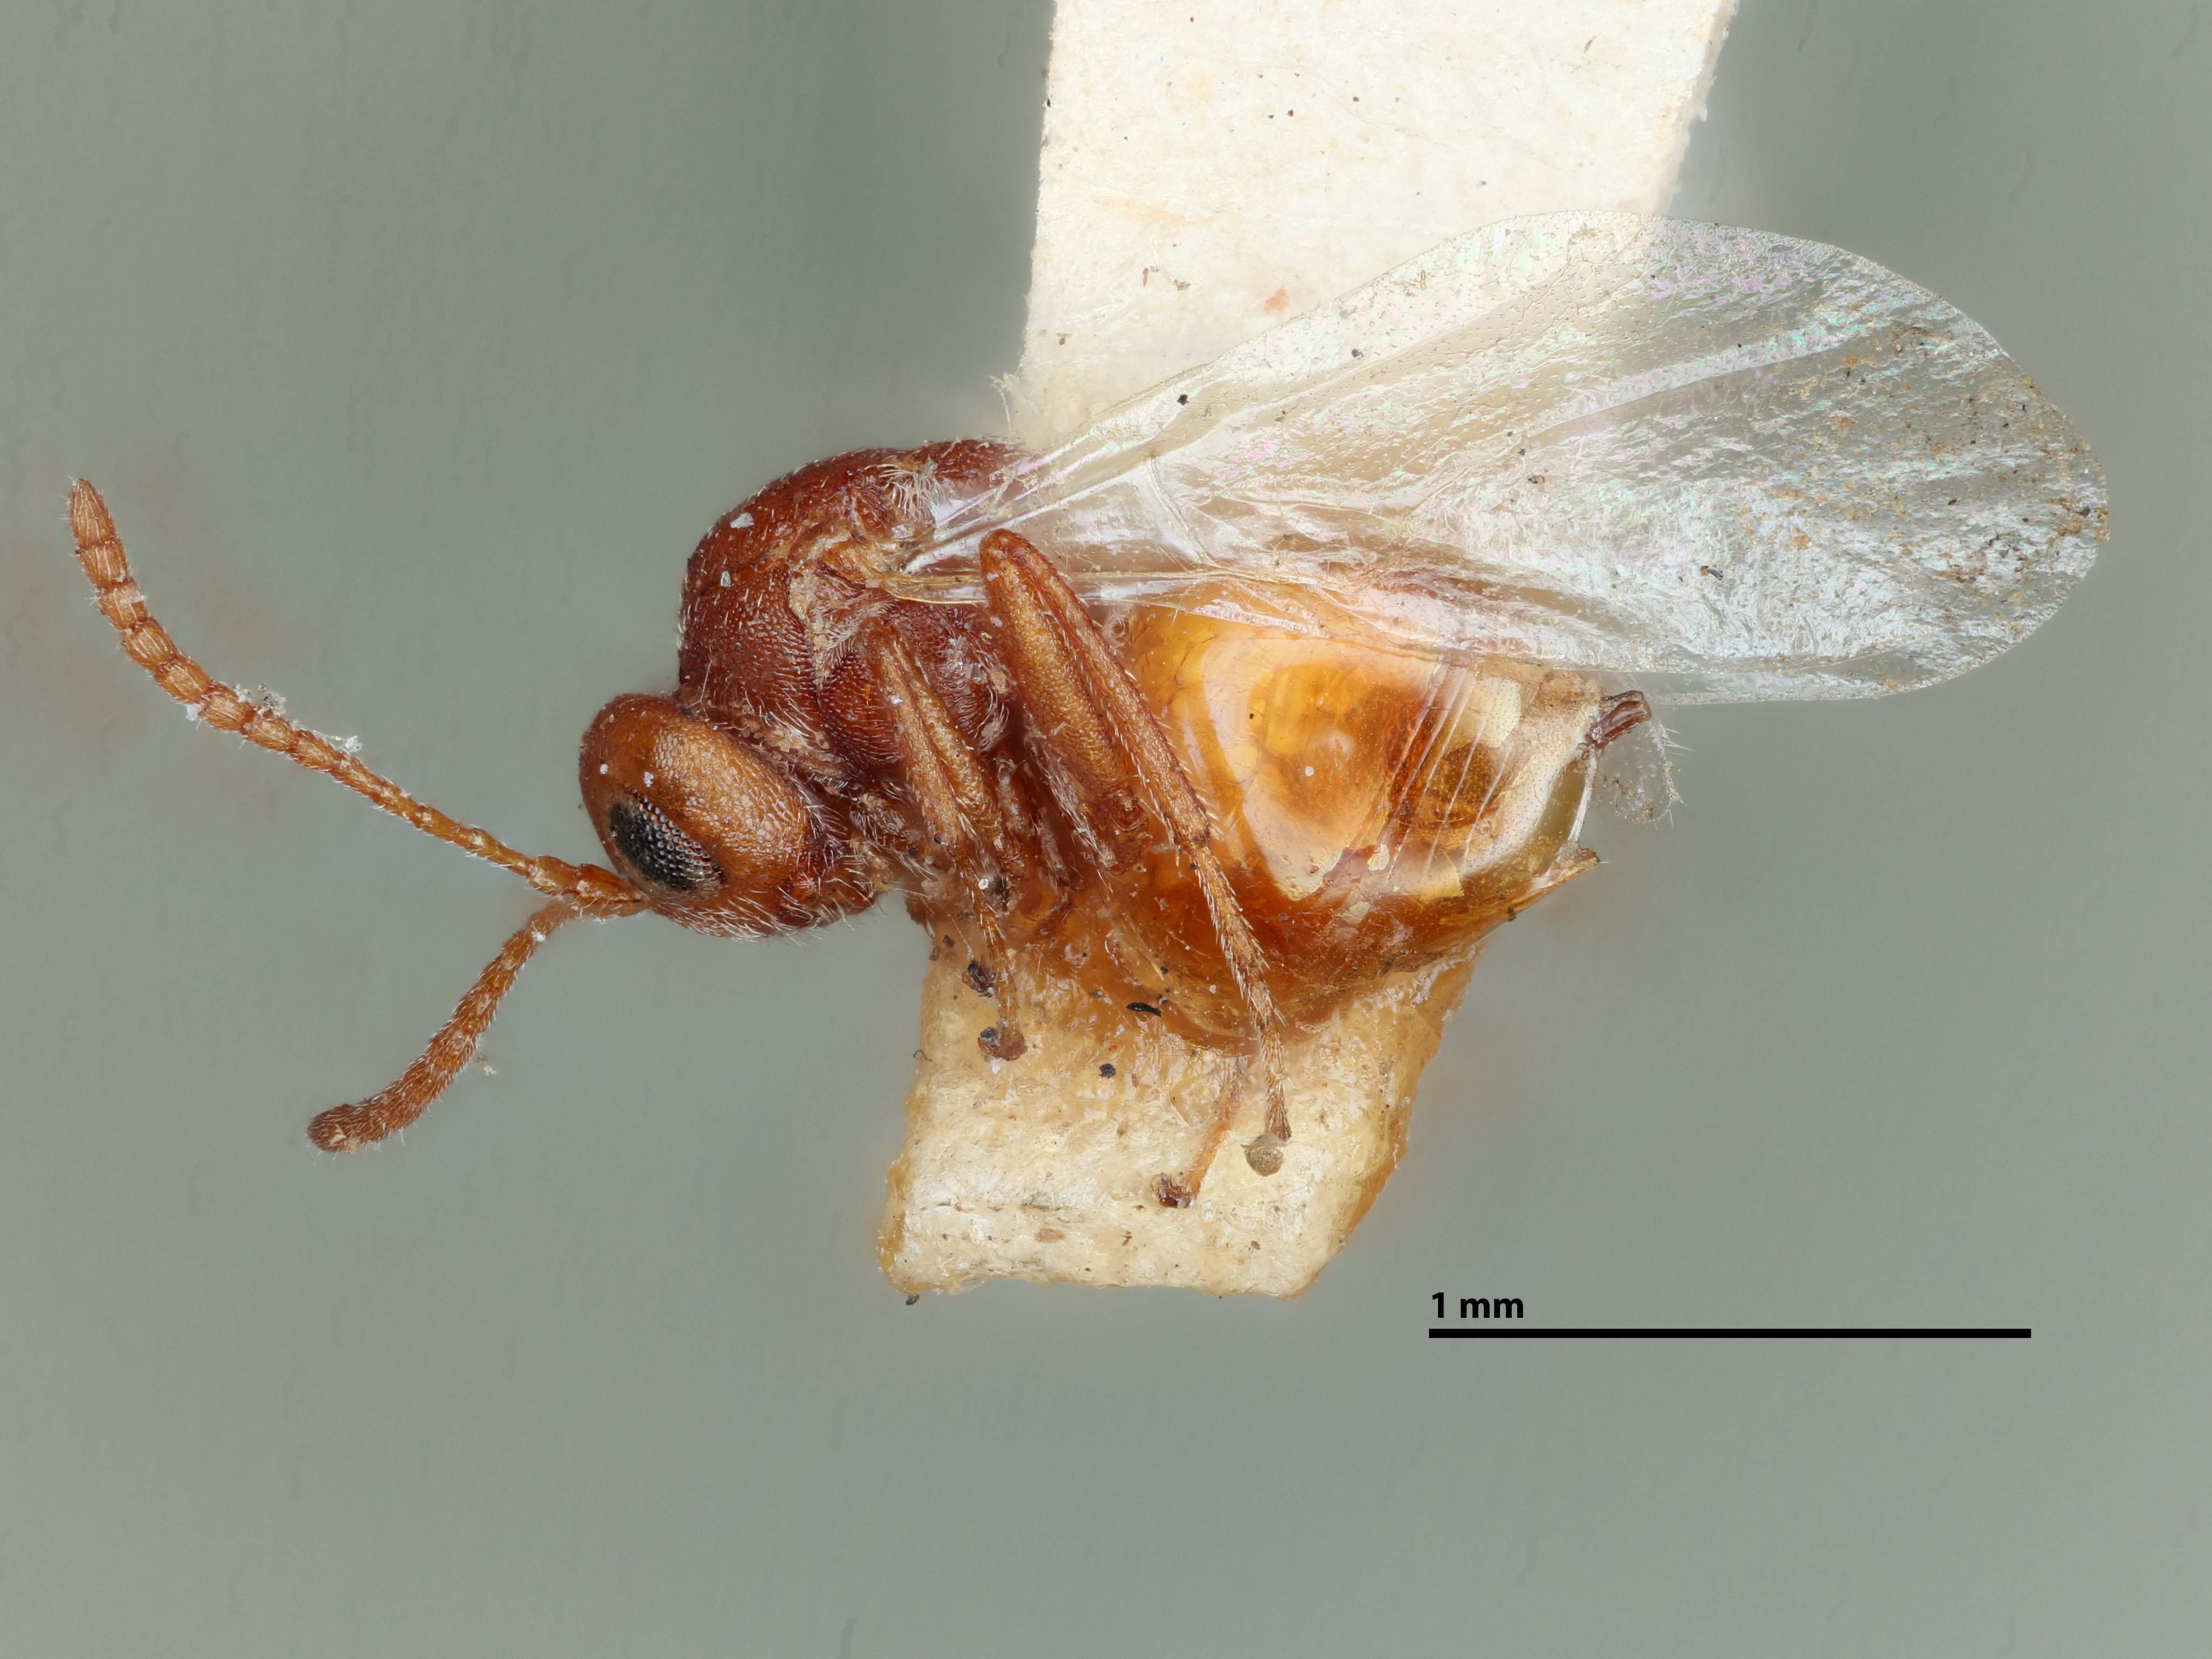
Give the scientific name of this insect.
Cynips quercus
